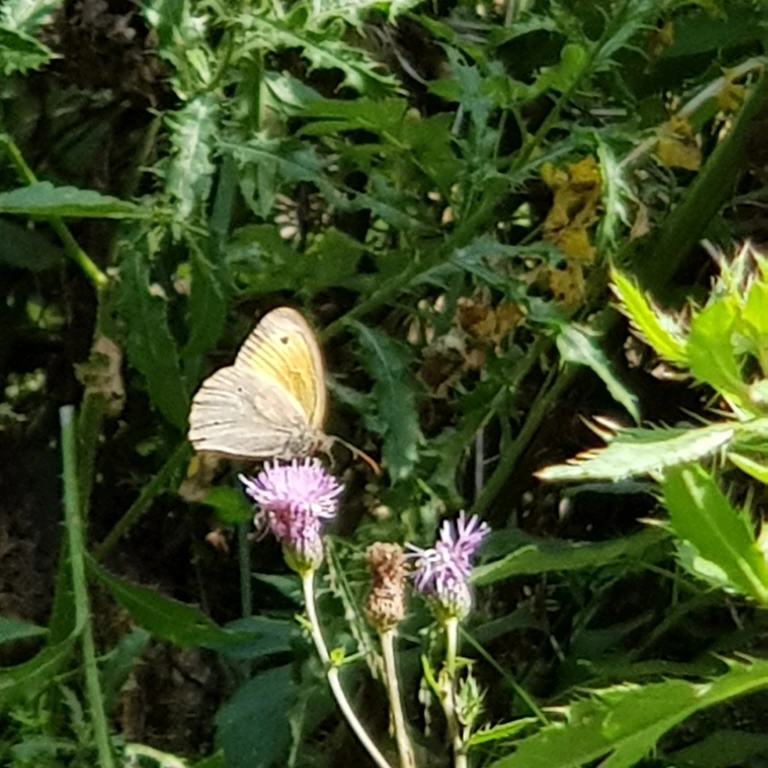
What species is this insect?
Maniola jurtina
